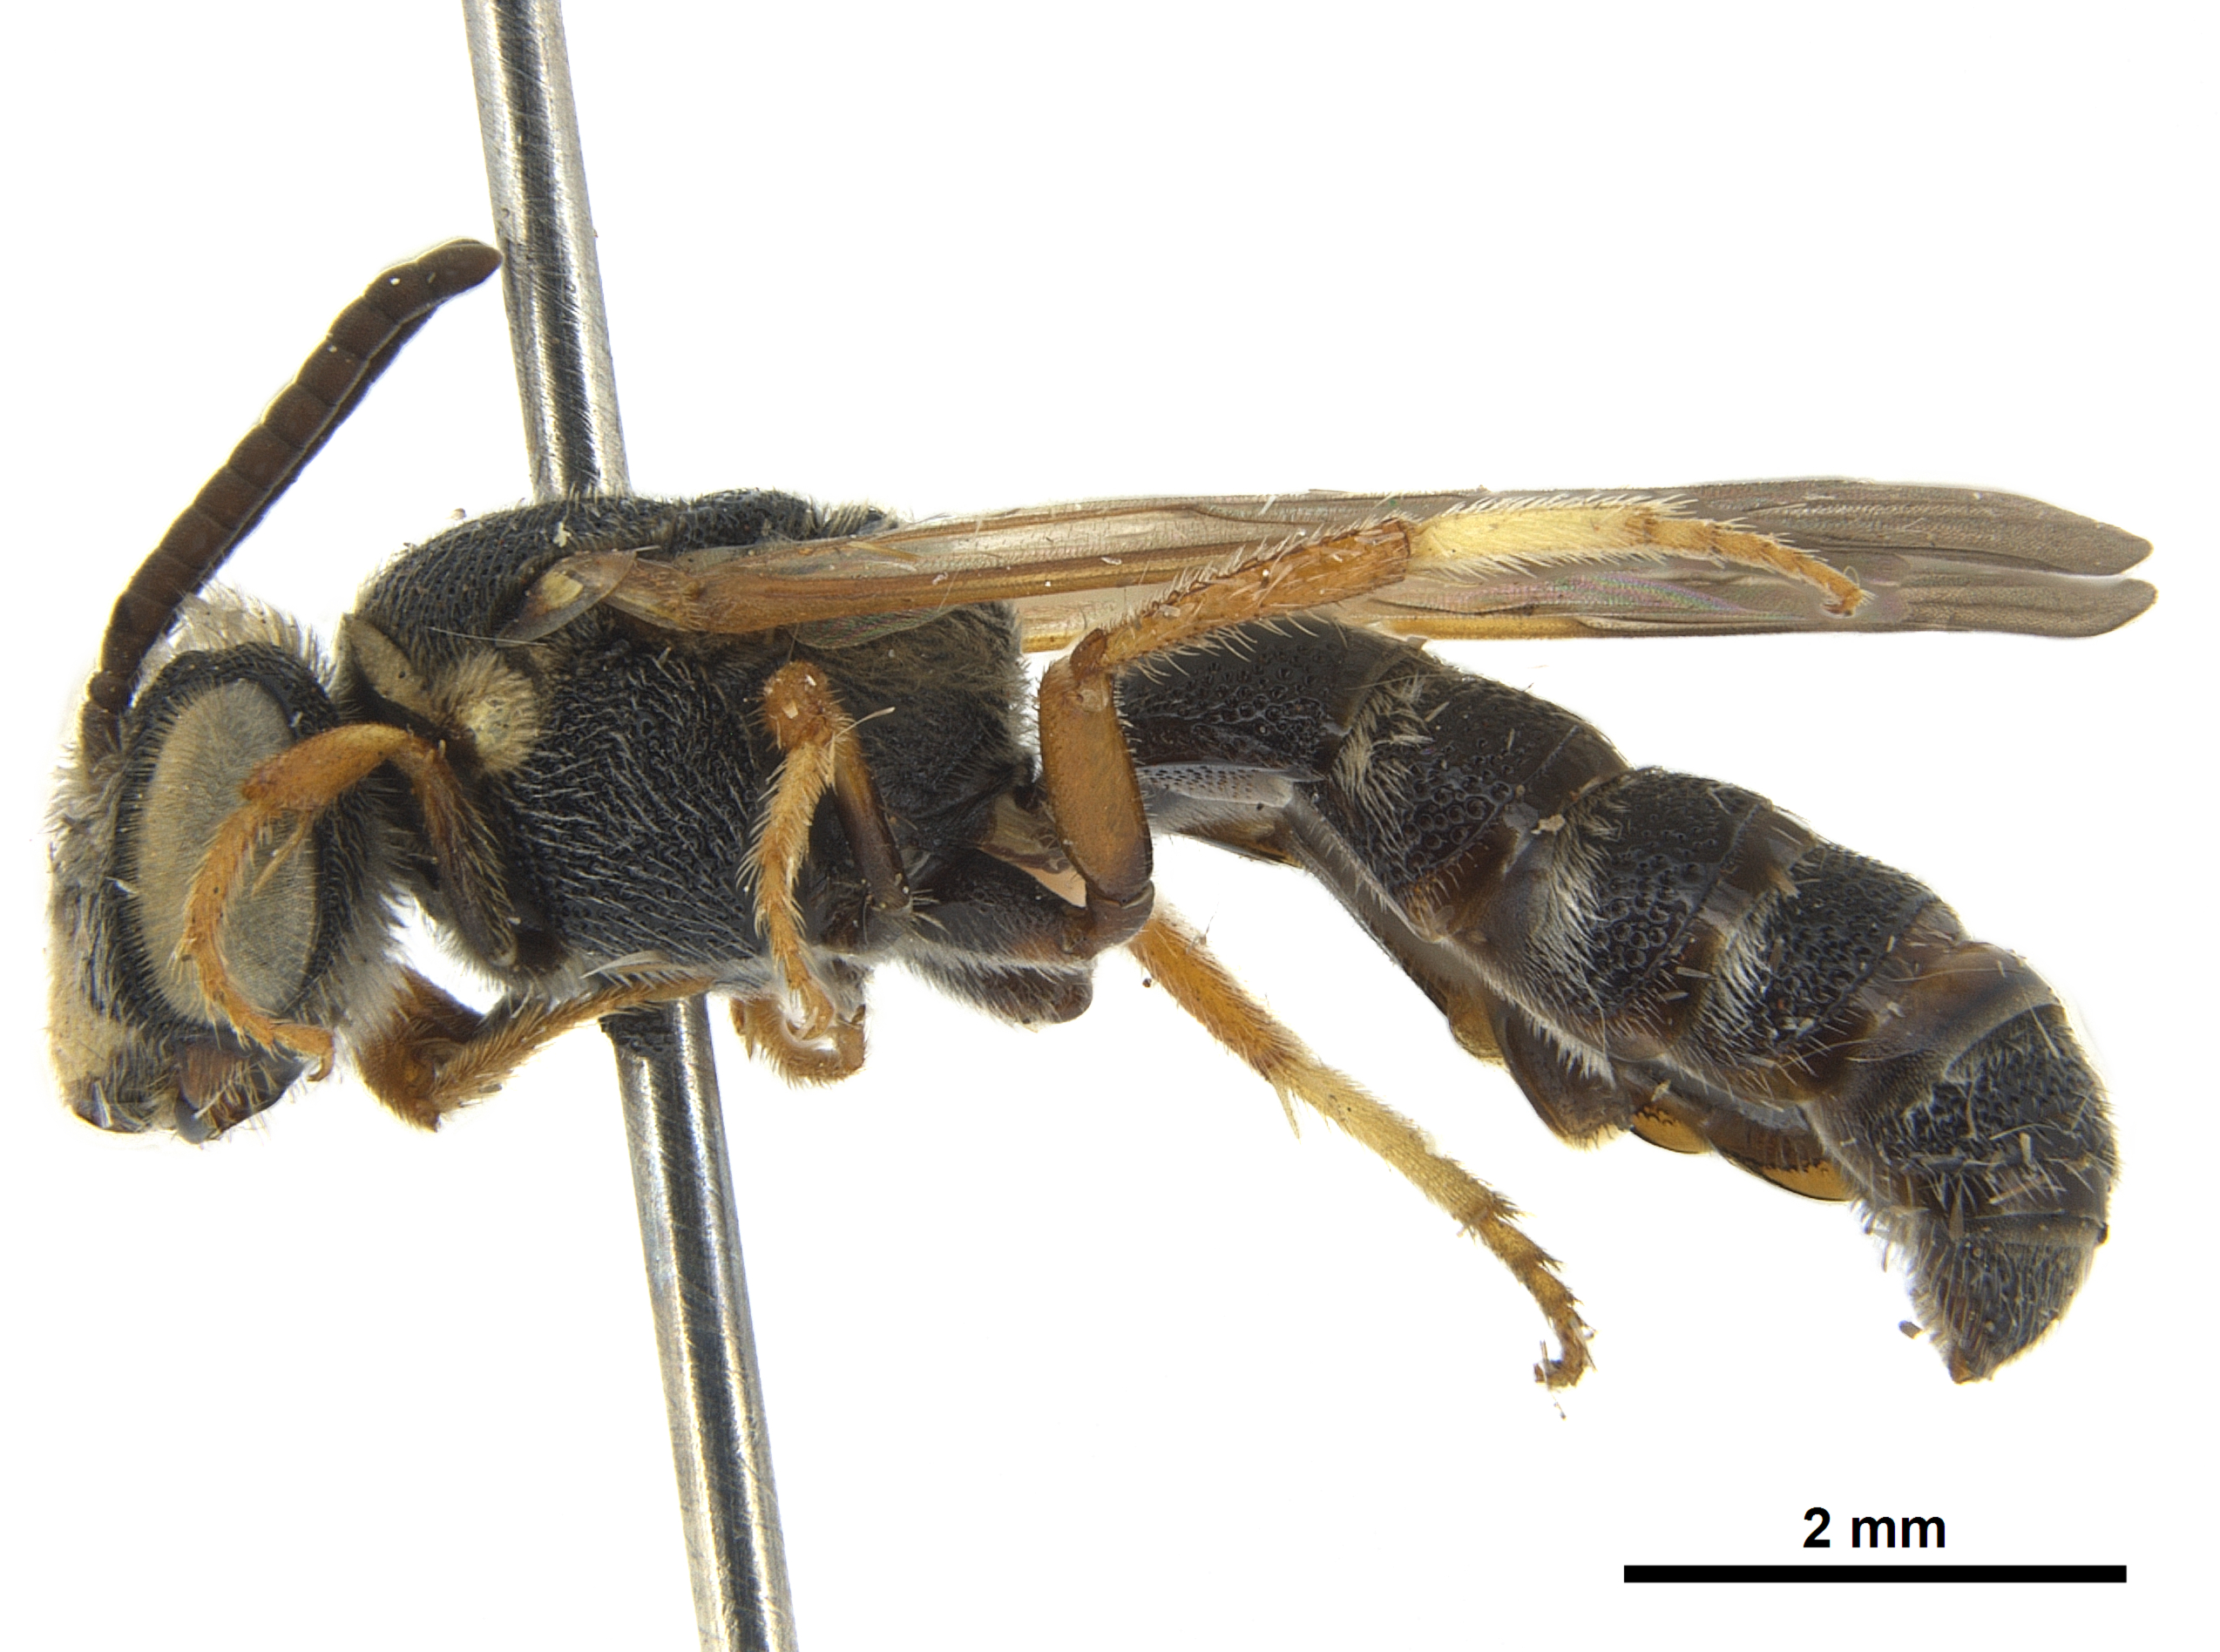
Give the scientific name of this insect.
Parapsaenythia serripes
